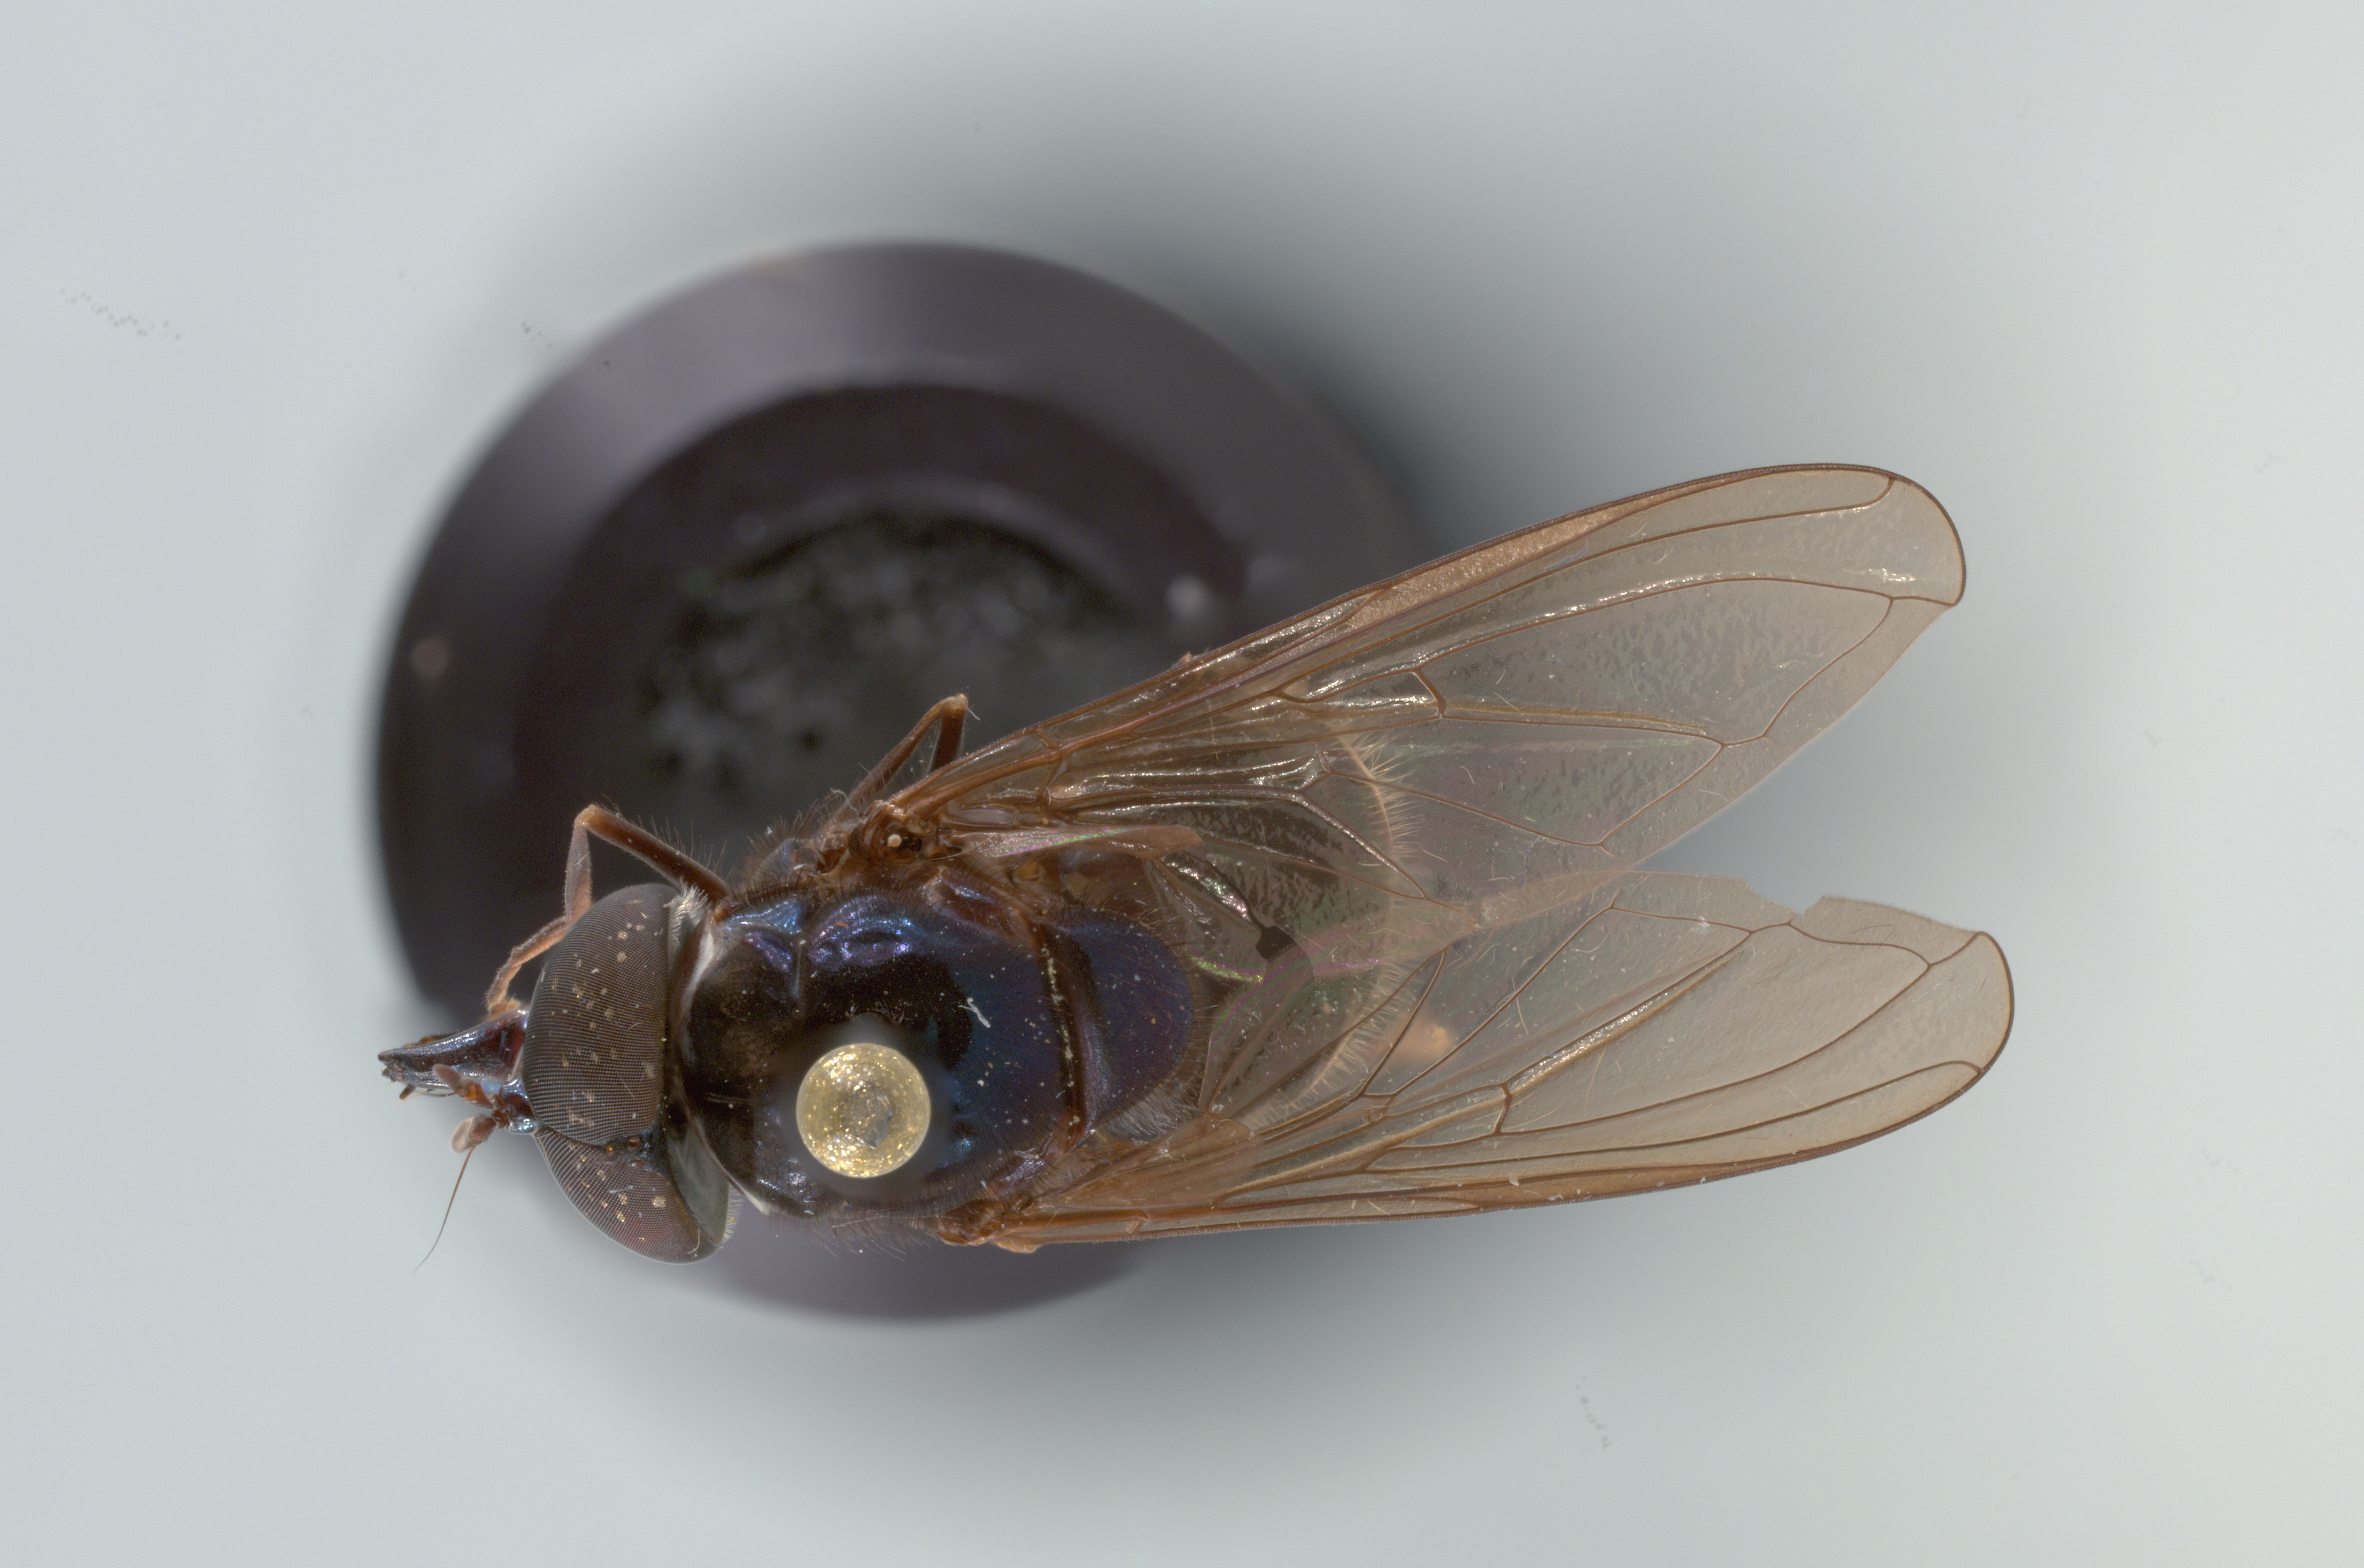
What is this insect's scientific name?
Rhingia cyanoprora
